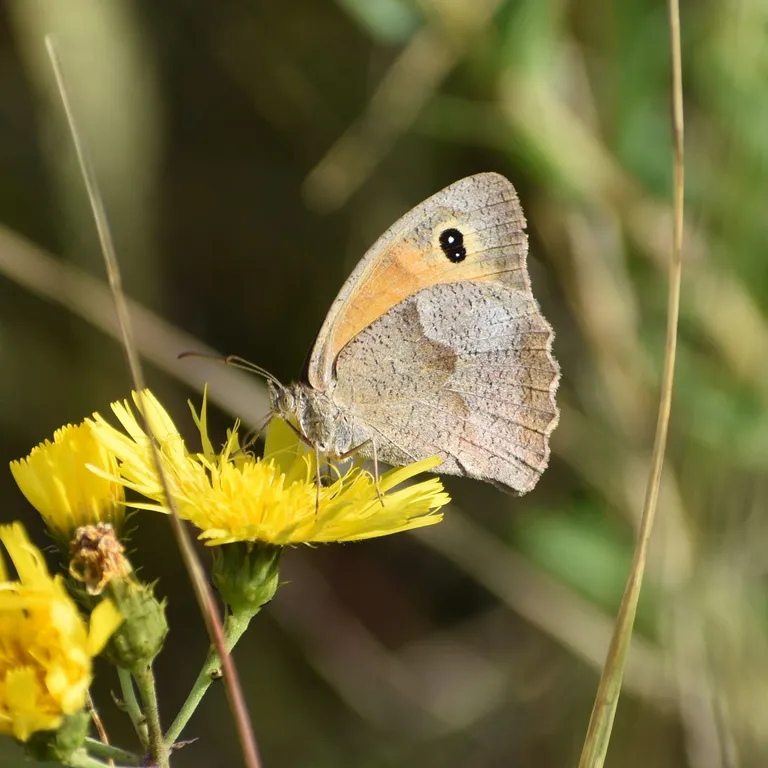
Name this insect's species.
Maniola jurtina
